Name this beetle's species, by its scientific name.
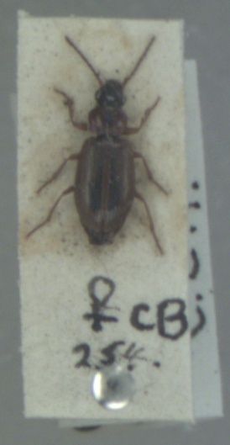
Dicheirotrichus placidus
